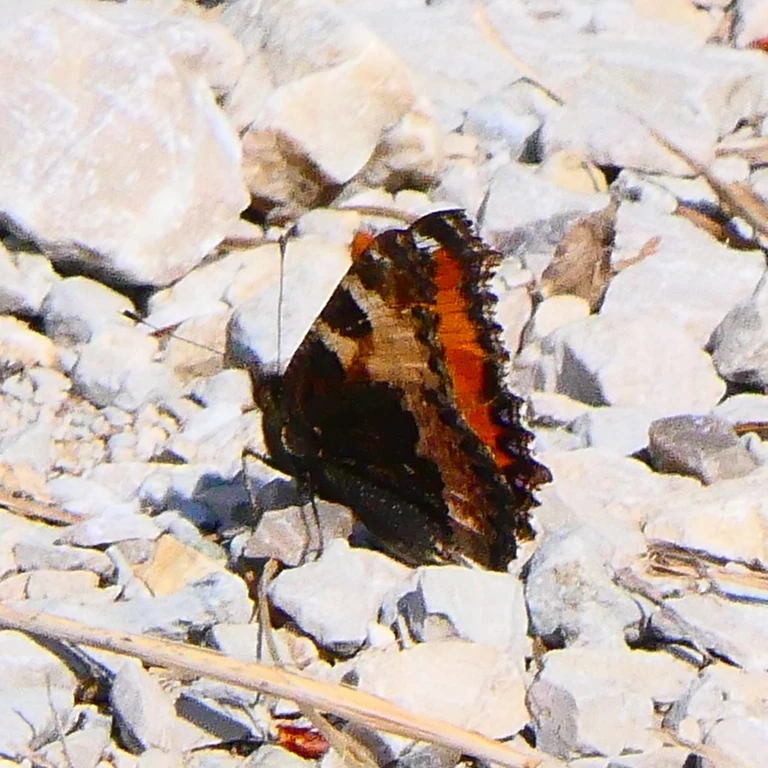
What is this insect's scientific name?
Aglais urticae
